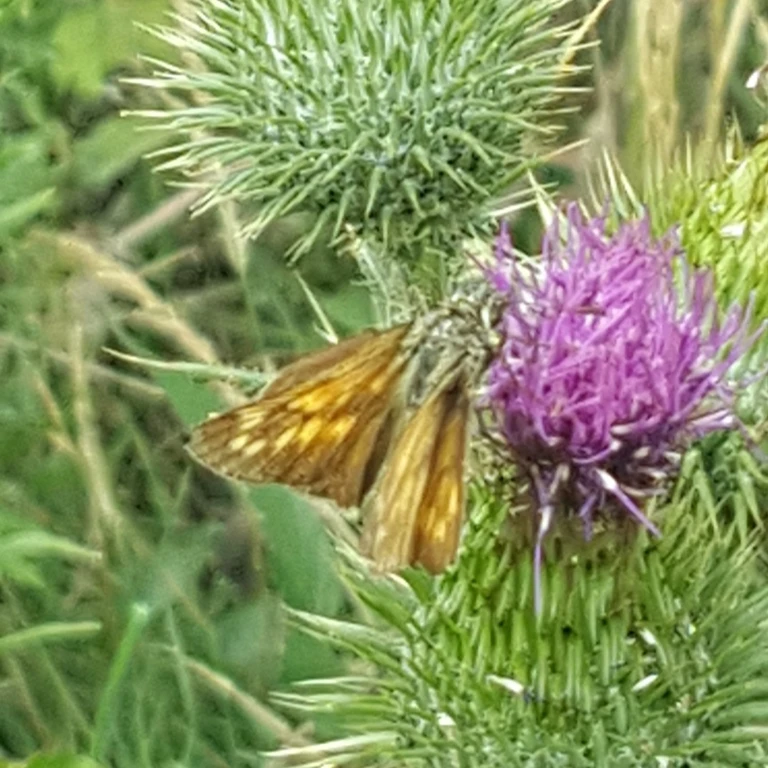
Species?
Ochlodes sylvanus (also Ochlodes venata)
